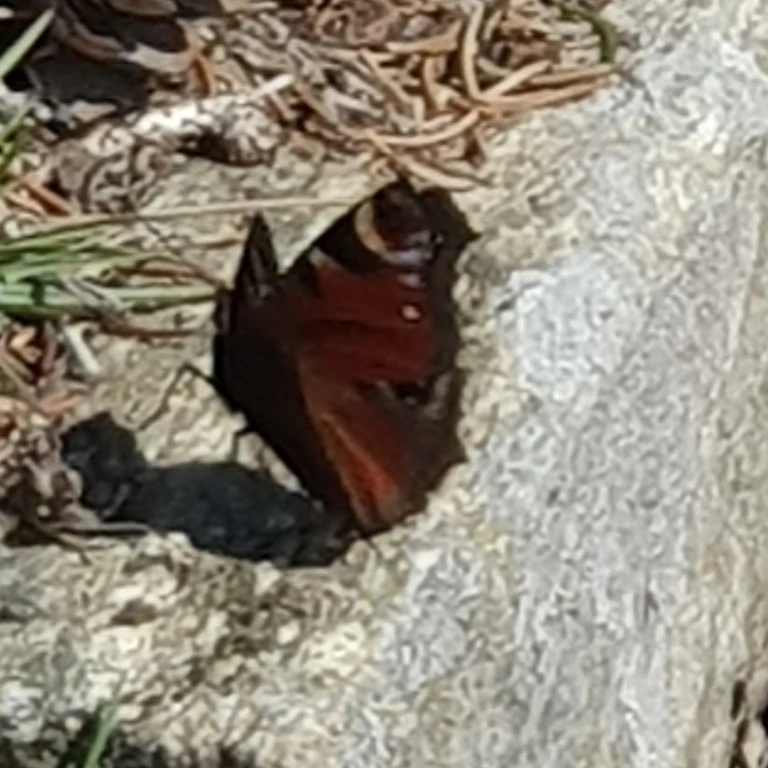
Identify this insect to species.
Aglais io
